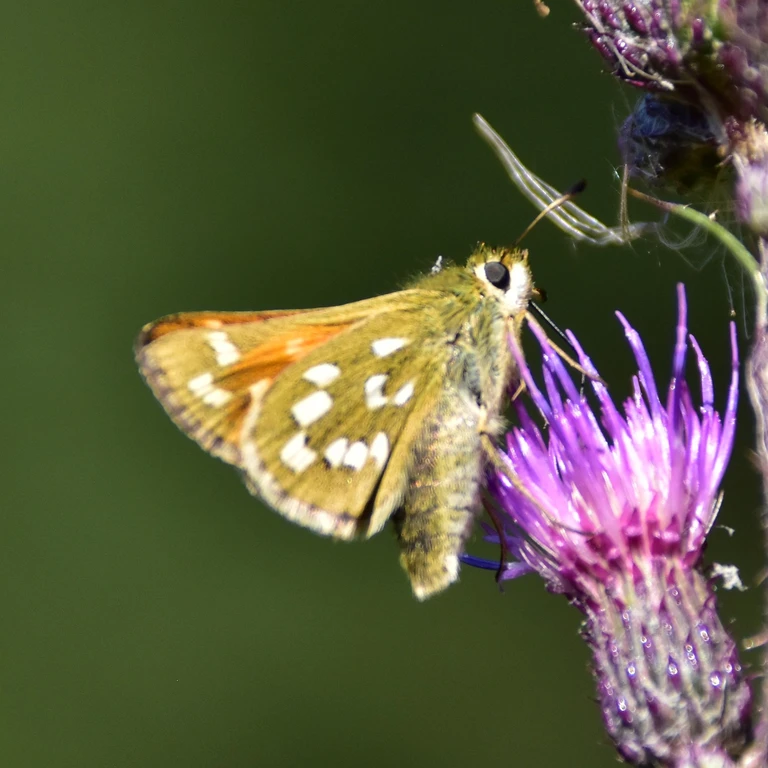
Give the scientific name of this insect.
Hesperia comma
